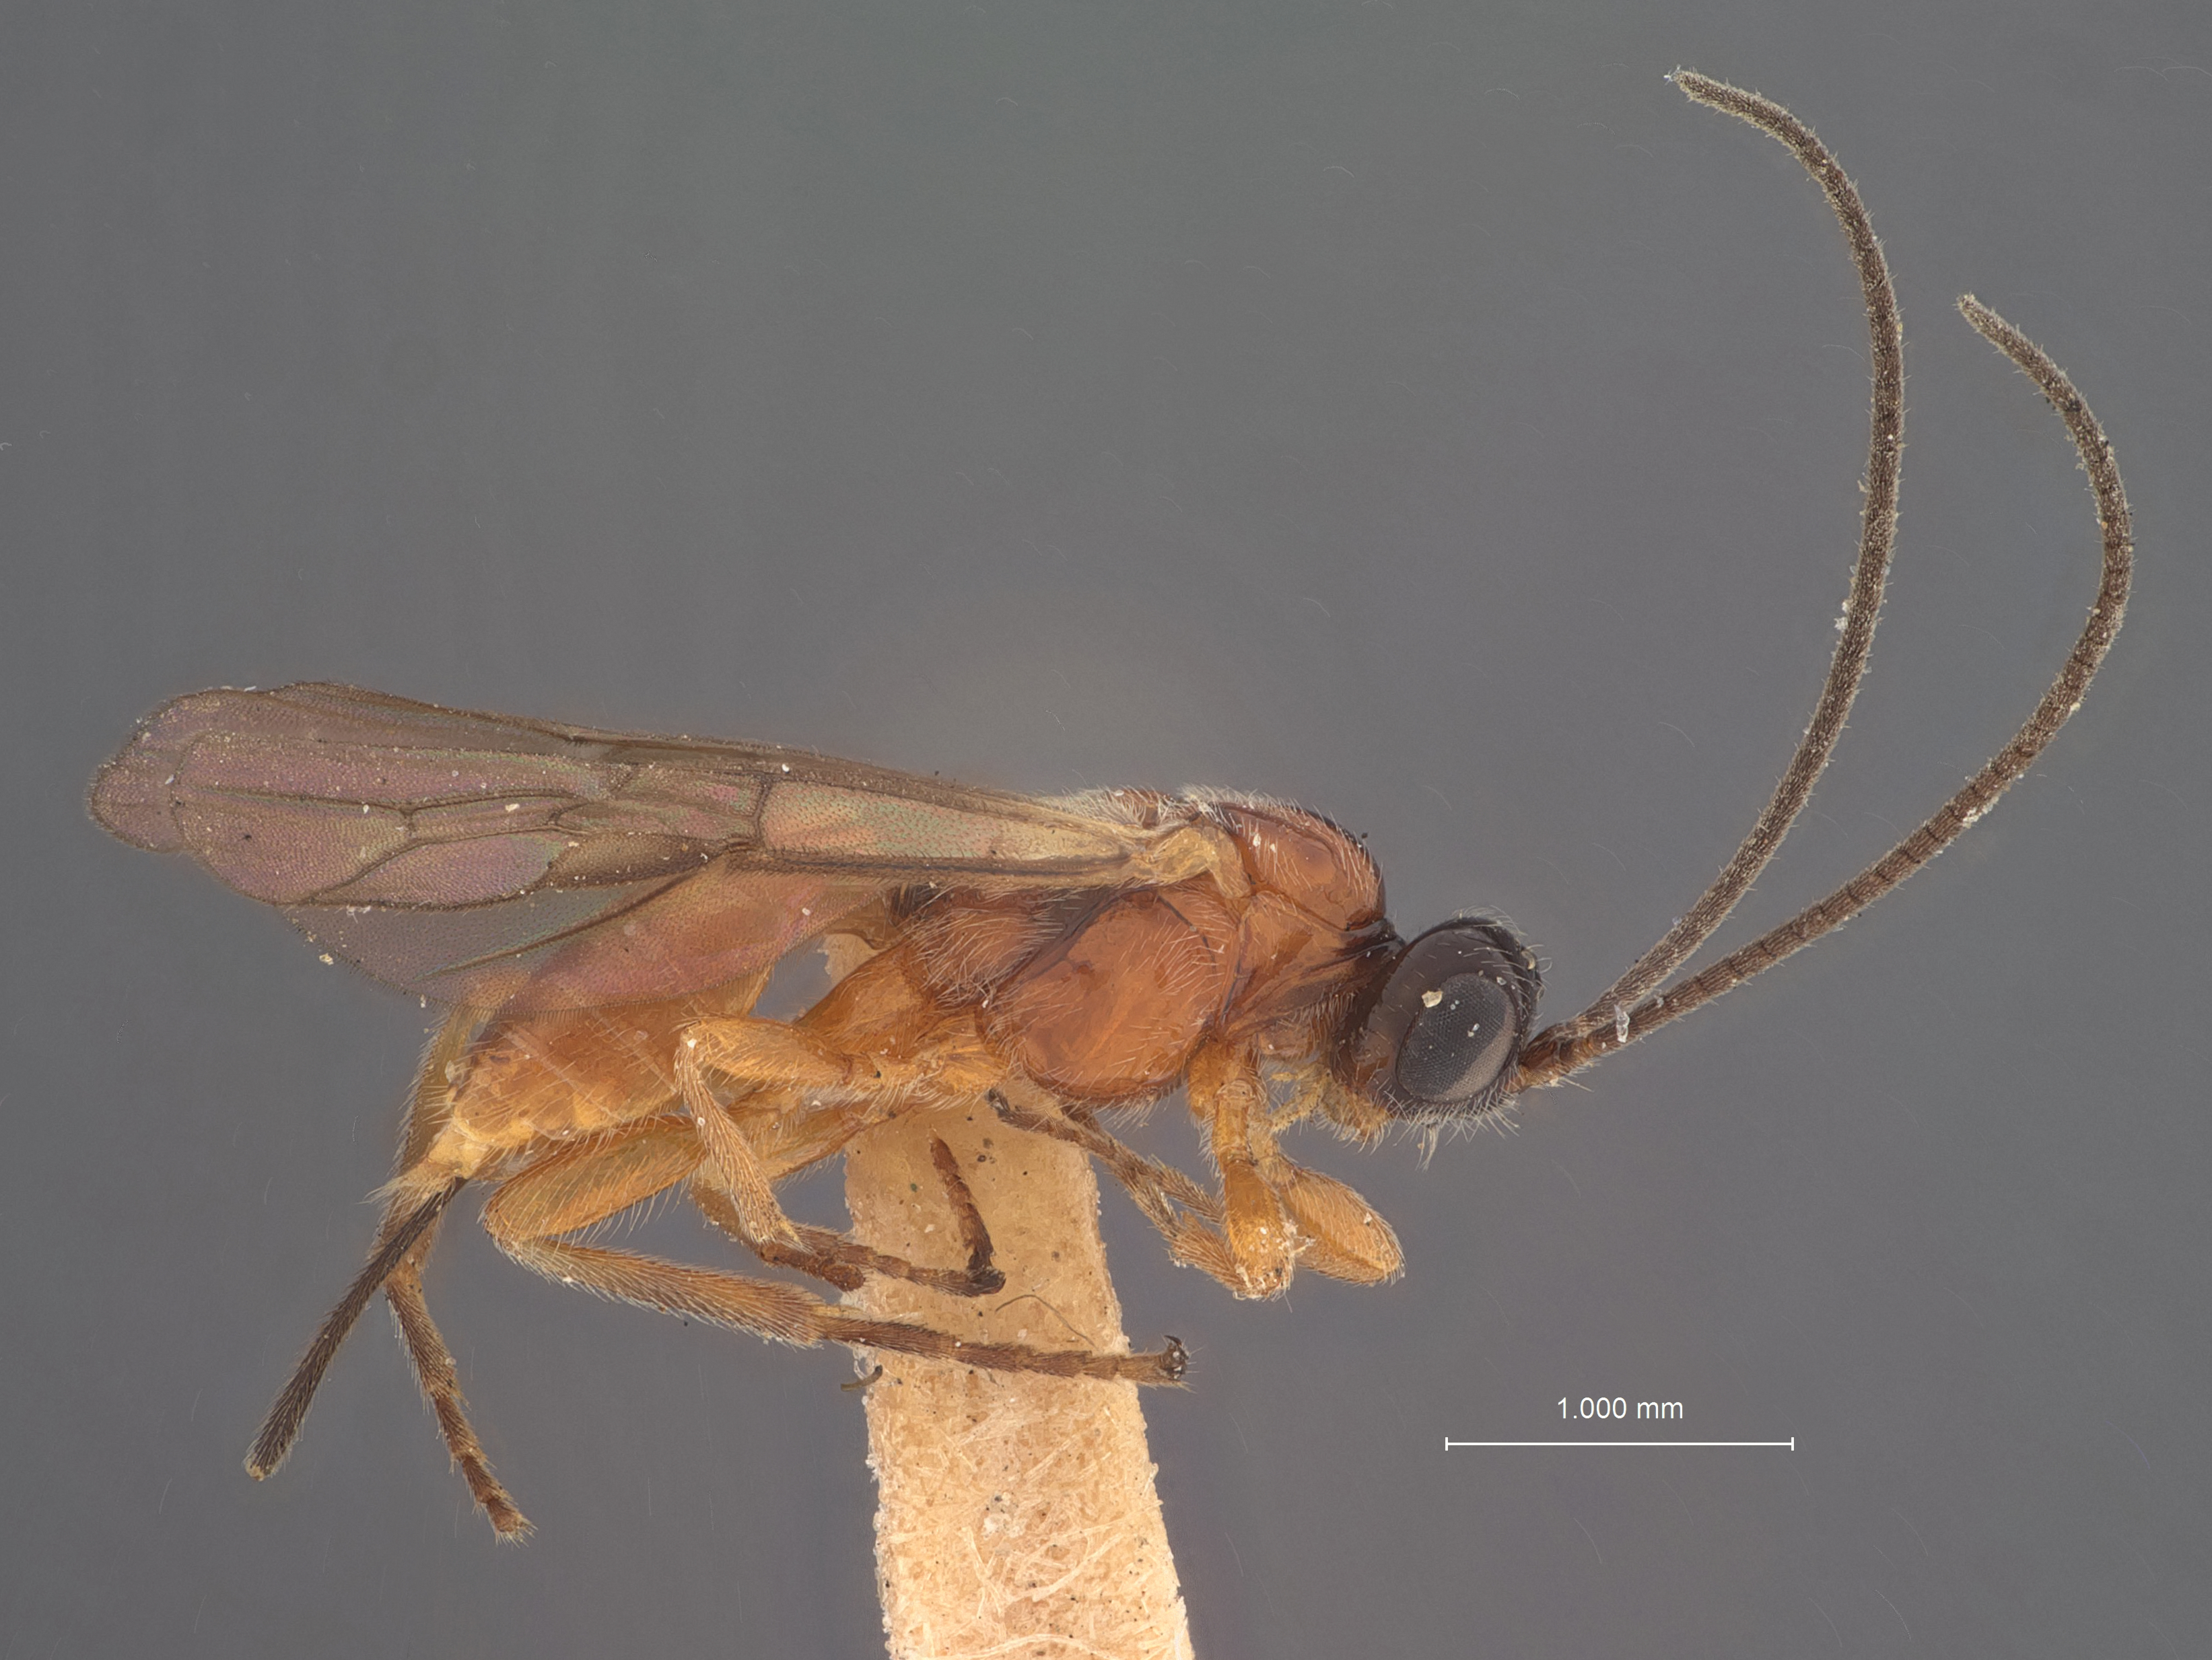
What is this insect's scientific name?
Microbracon pyralidiphagus
